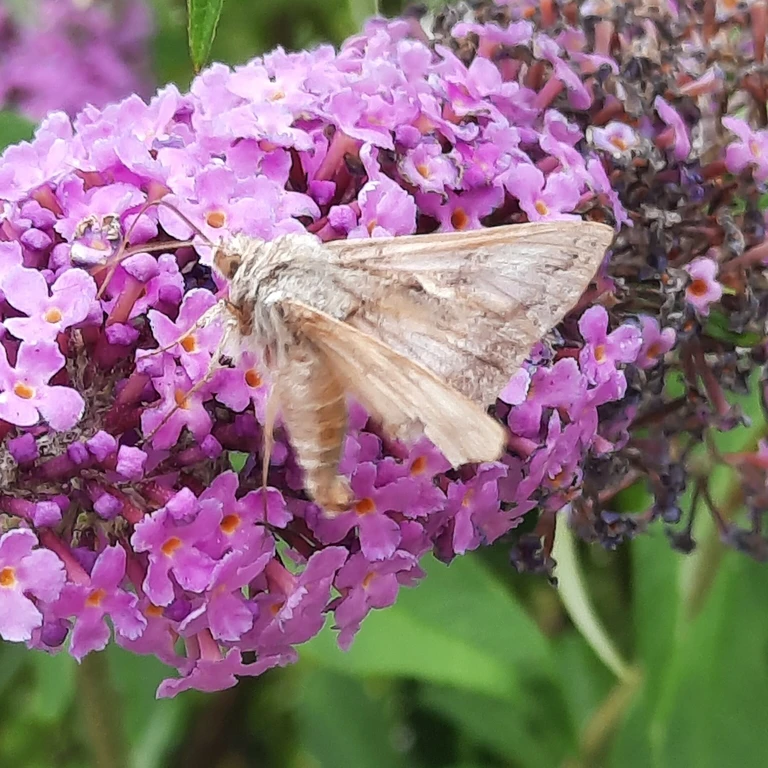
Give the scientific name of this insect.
Autographa gamma
